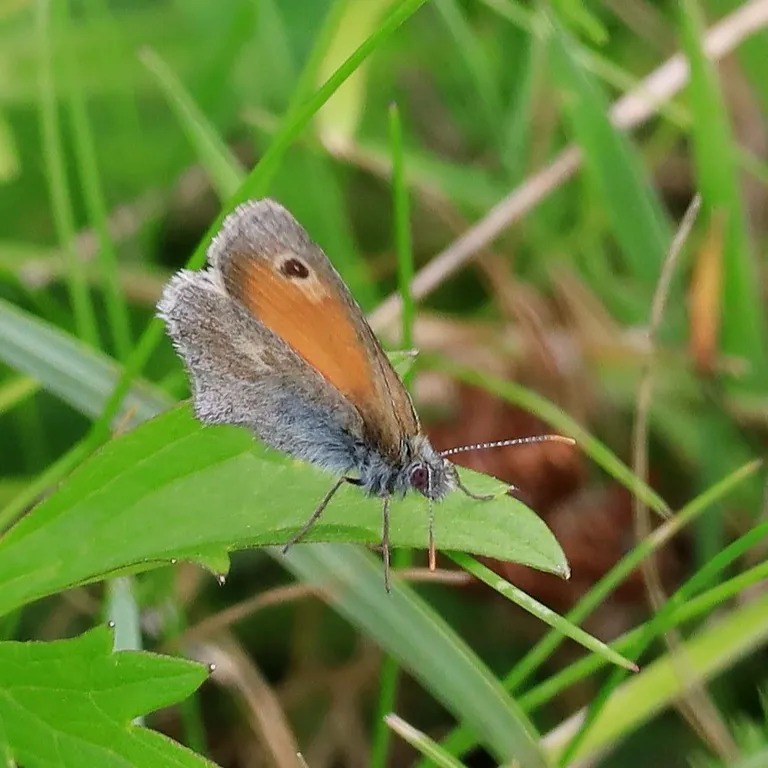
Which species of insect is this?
Coenonympha pamphilus
